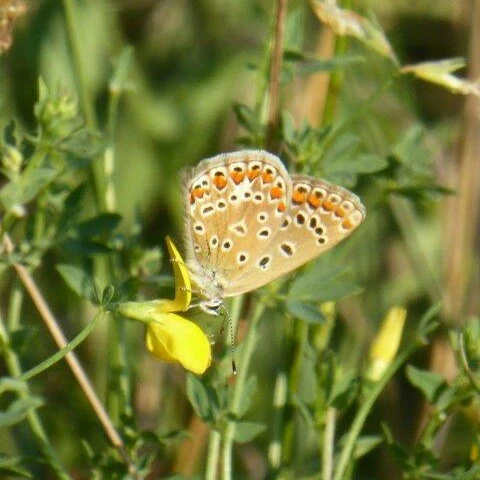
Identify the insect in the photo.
Polyommatus icarus
